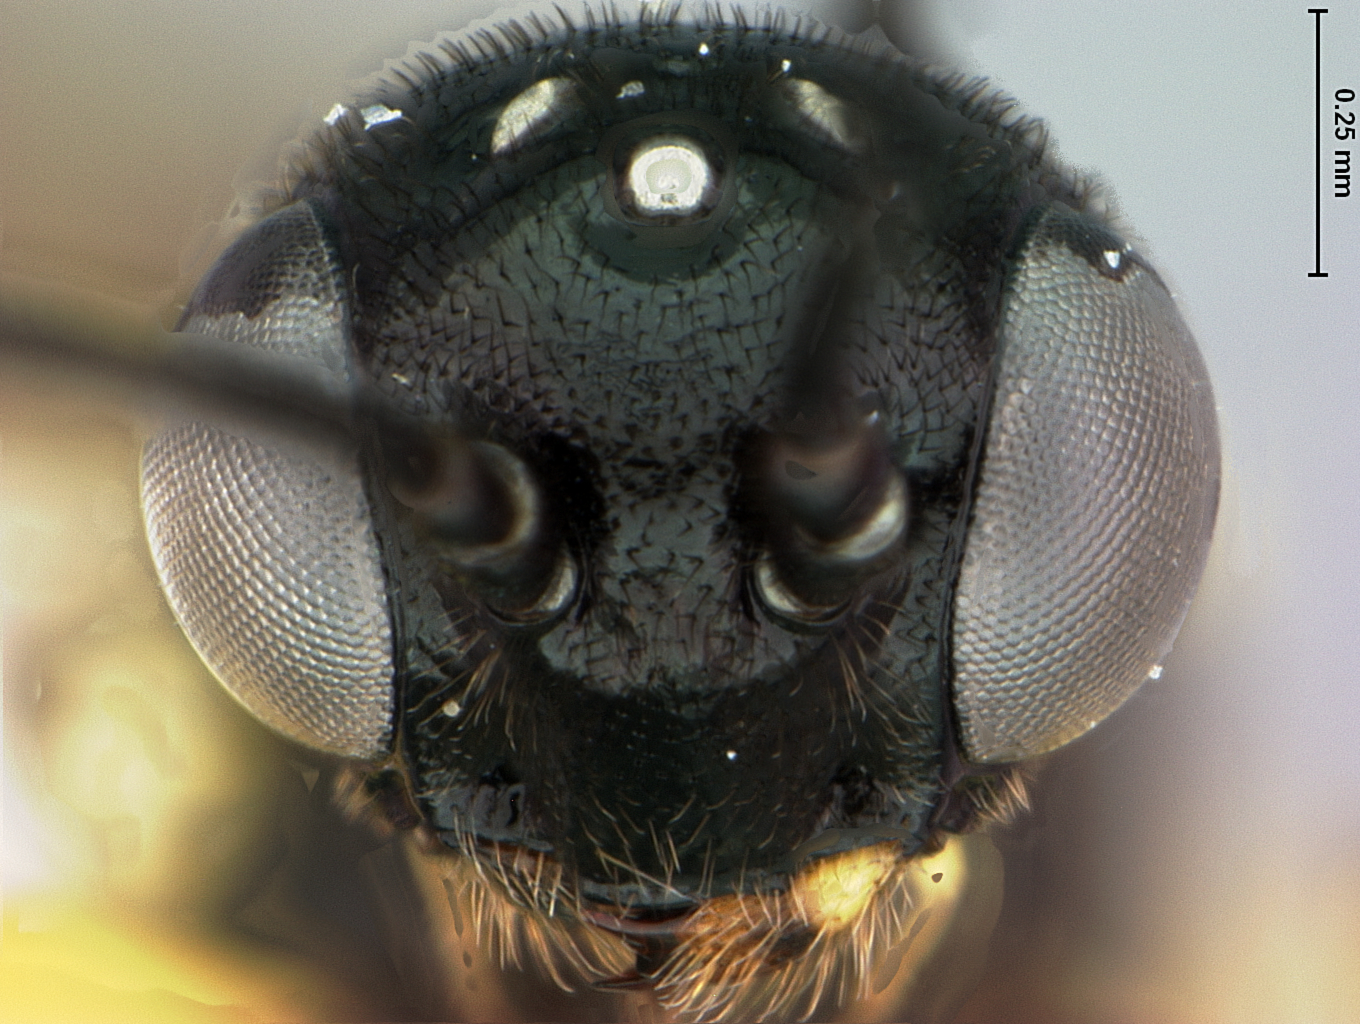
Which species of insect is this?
Calameuta middlekauffi
